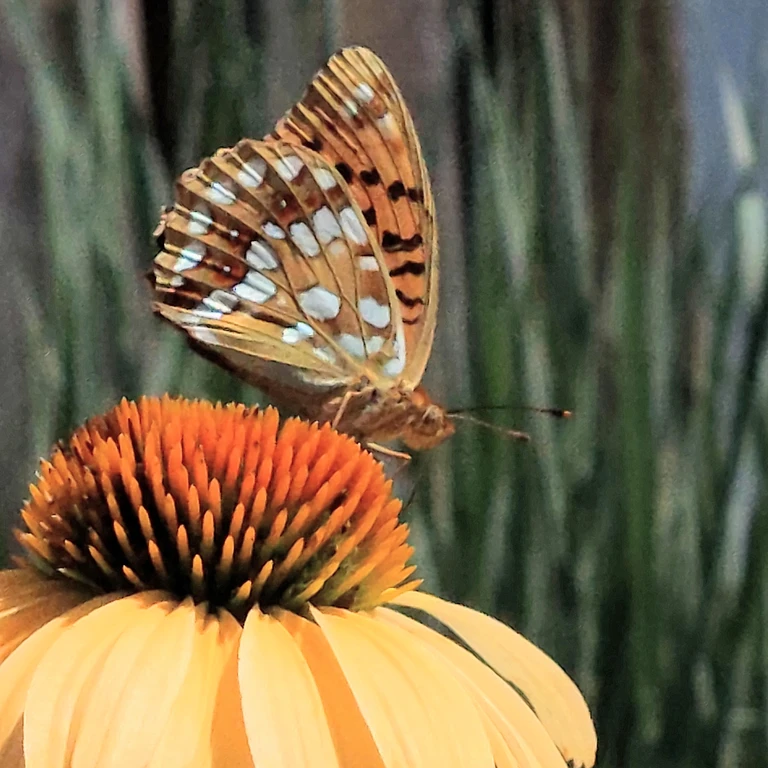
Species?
Fabriciana adippe
